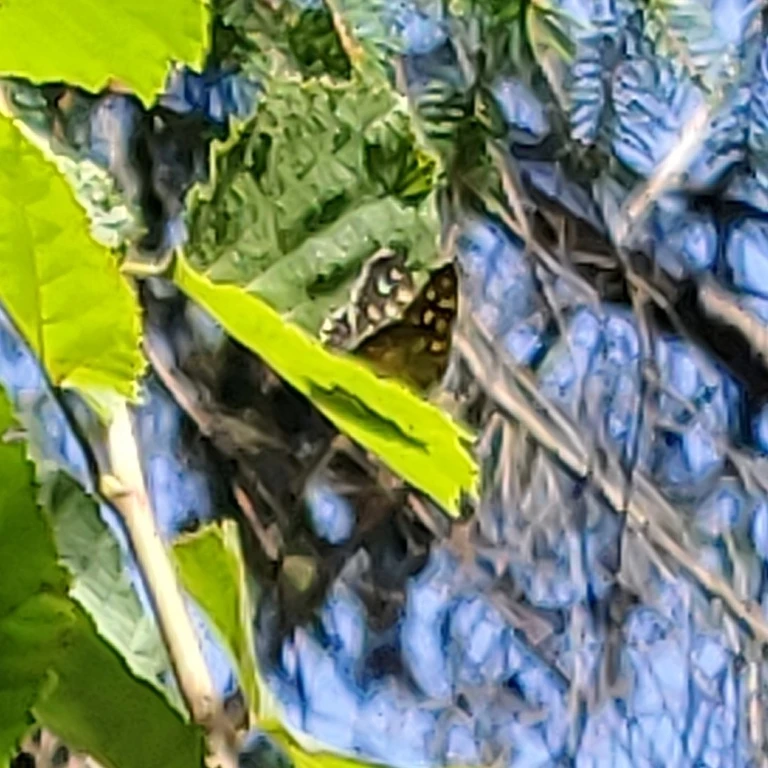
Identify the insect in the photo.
Pararge aegeria
